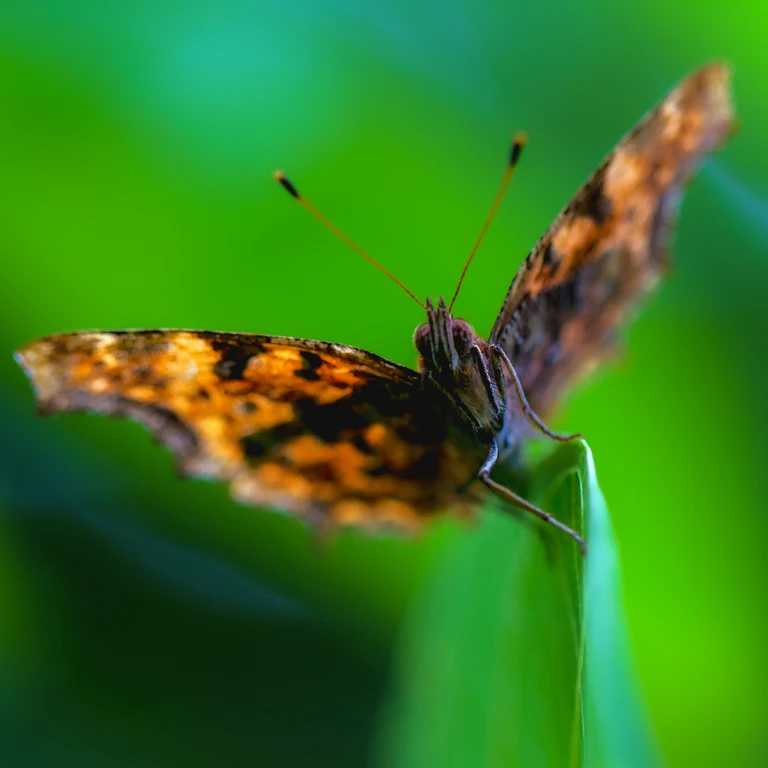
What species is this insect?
Polygonia c-album
